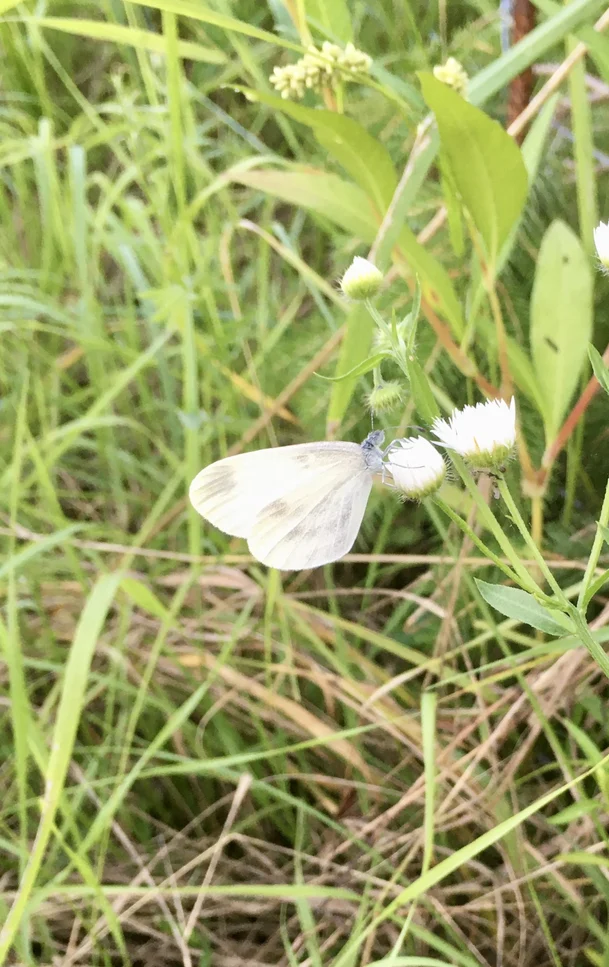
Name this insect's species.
Leptidea sinapis/juvernica
